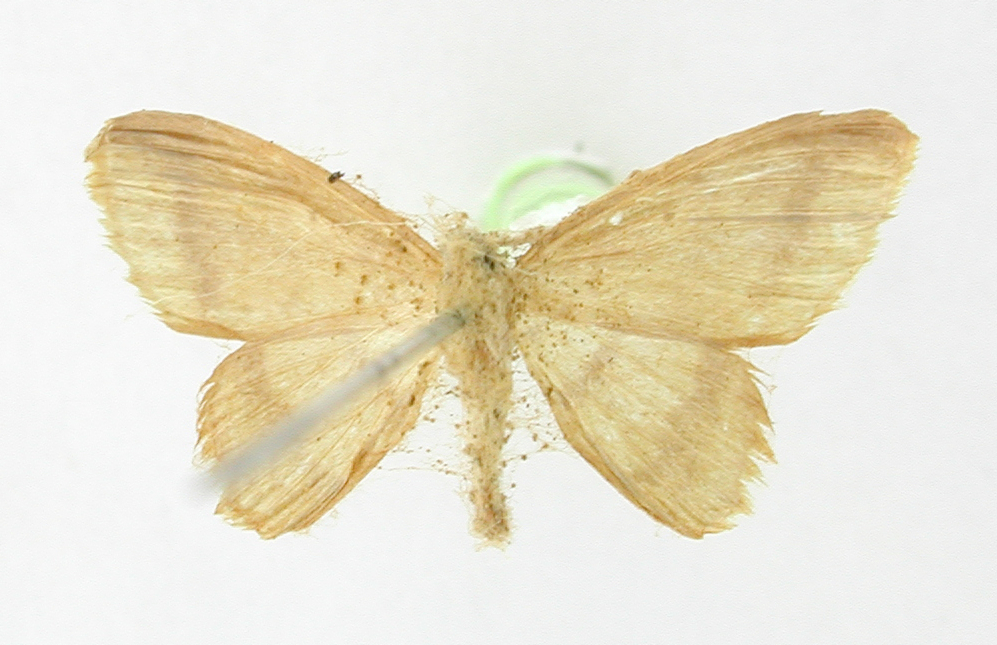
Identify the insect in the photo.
Cambogia abbreviata
